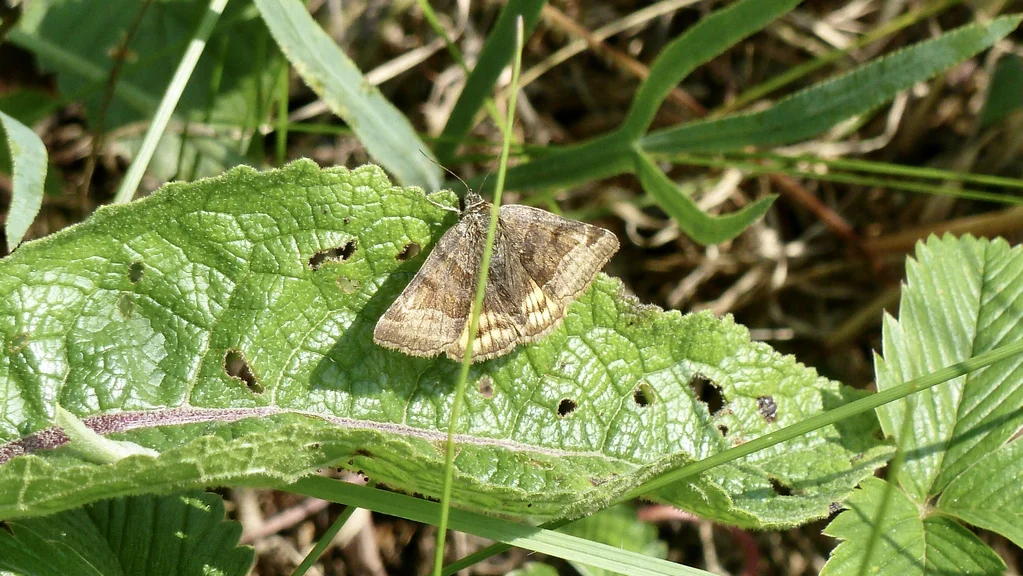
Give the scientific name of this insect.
Euclidia glyphica
